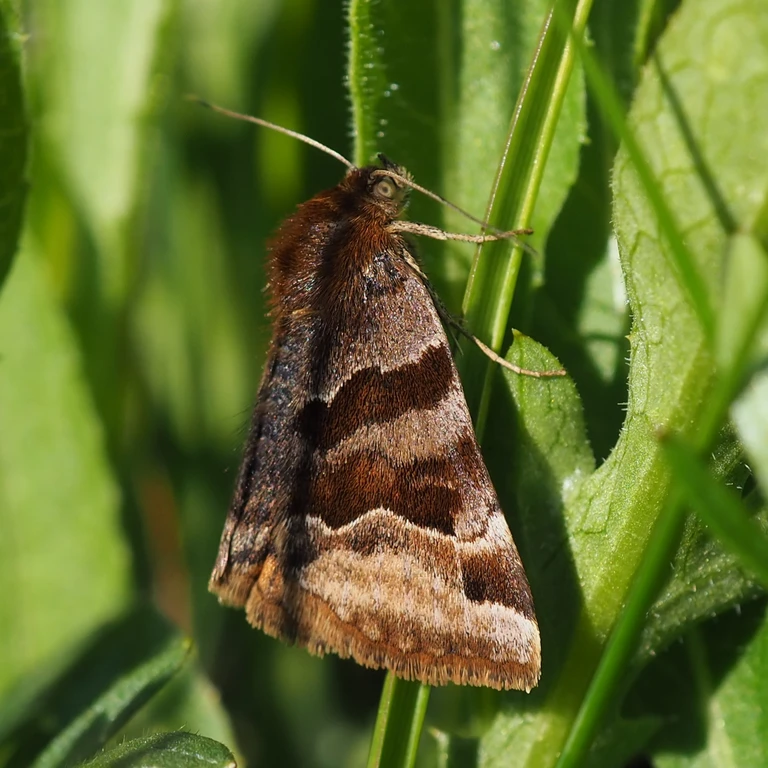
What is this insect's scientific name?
Euclidia glyphica
